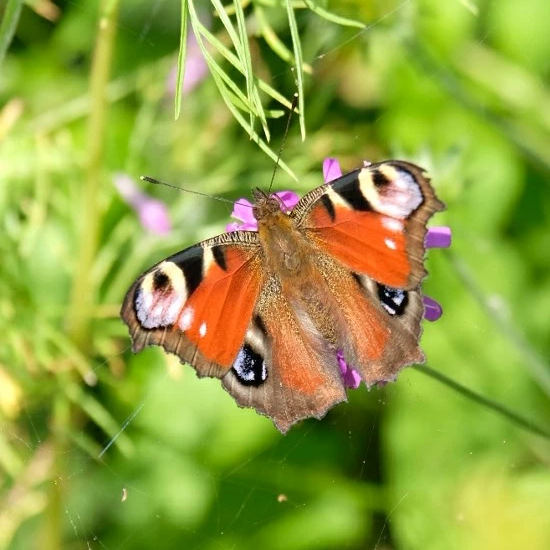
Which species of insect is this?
Aglais io
